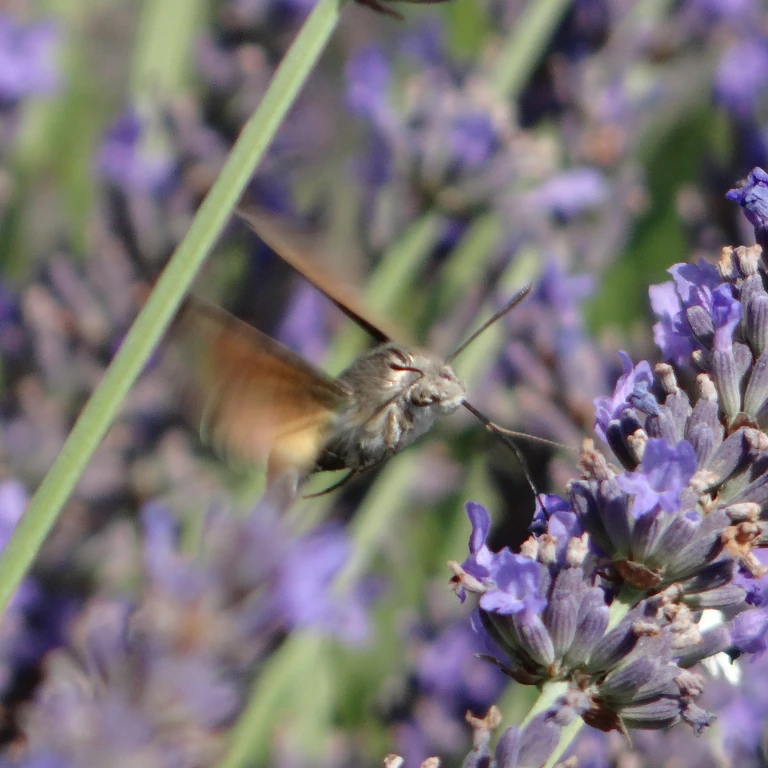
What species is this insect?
Macroglossum stellatarum
